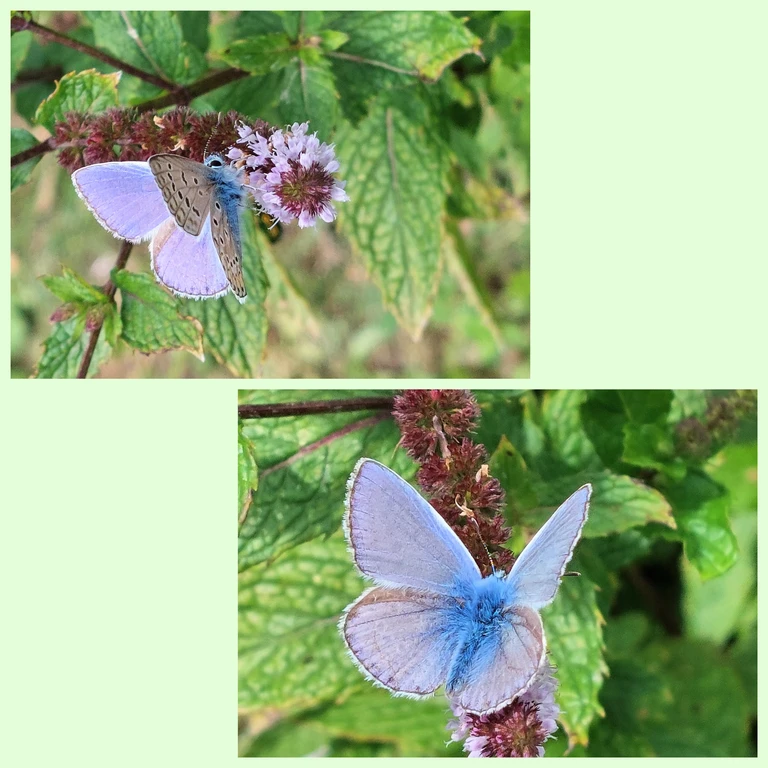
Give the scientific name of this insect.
Polyommatus icarus
